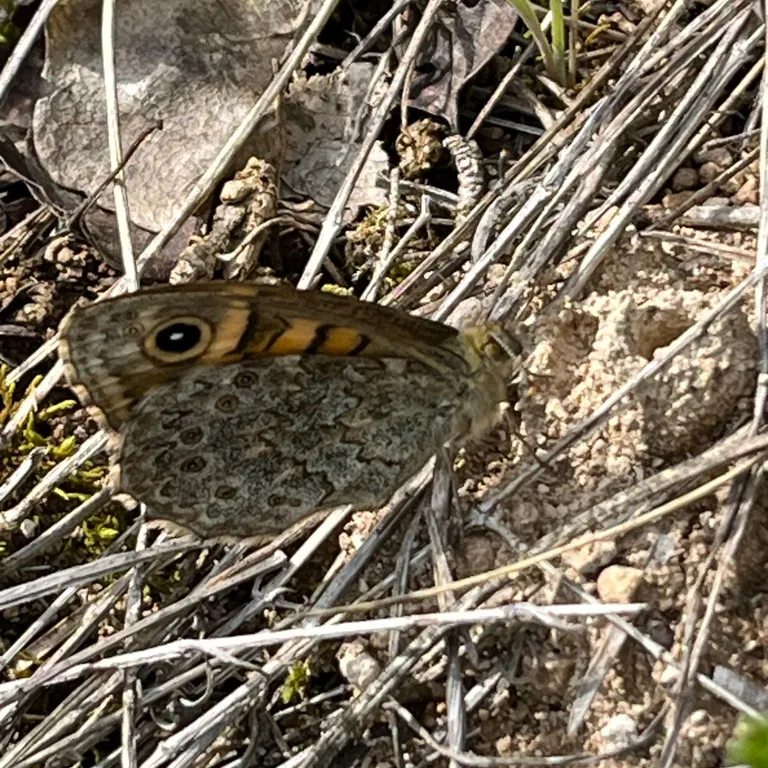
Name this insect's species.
Lasiommata megera (also Pararge megera)
